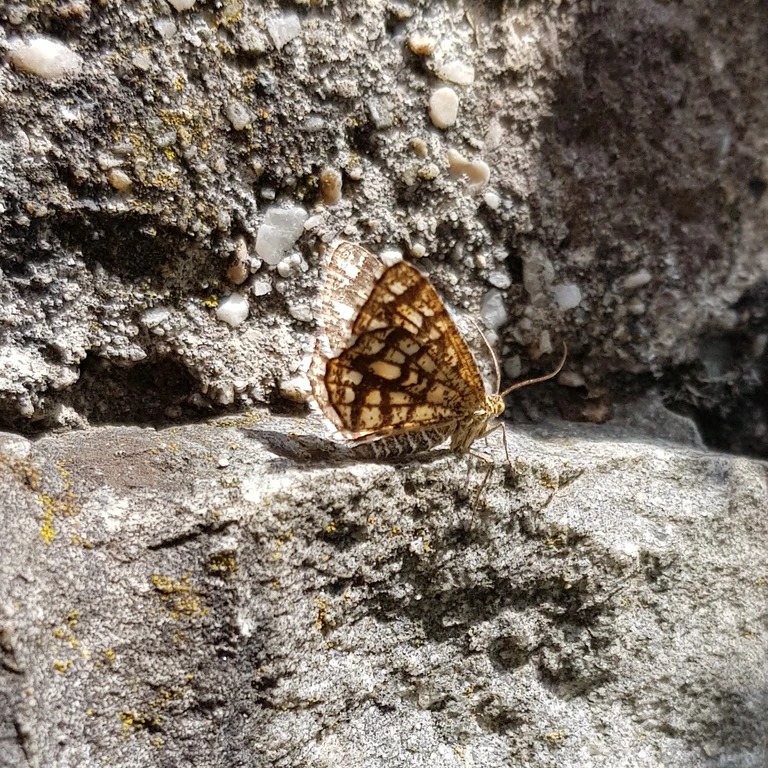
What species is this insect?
Chiasmia clathrata
